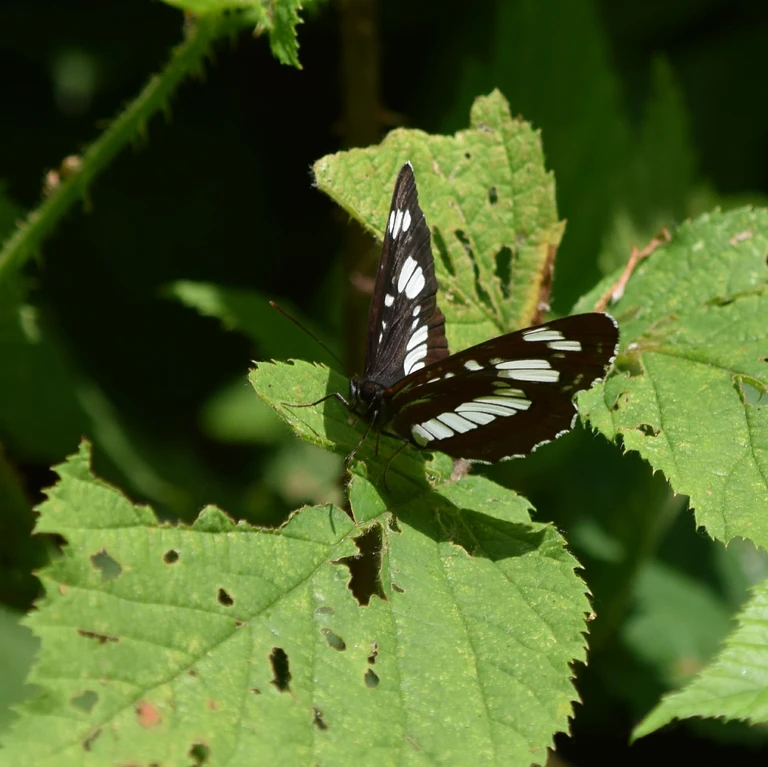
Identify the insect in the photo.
Neptis rivularis
